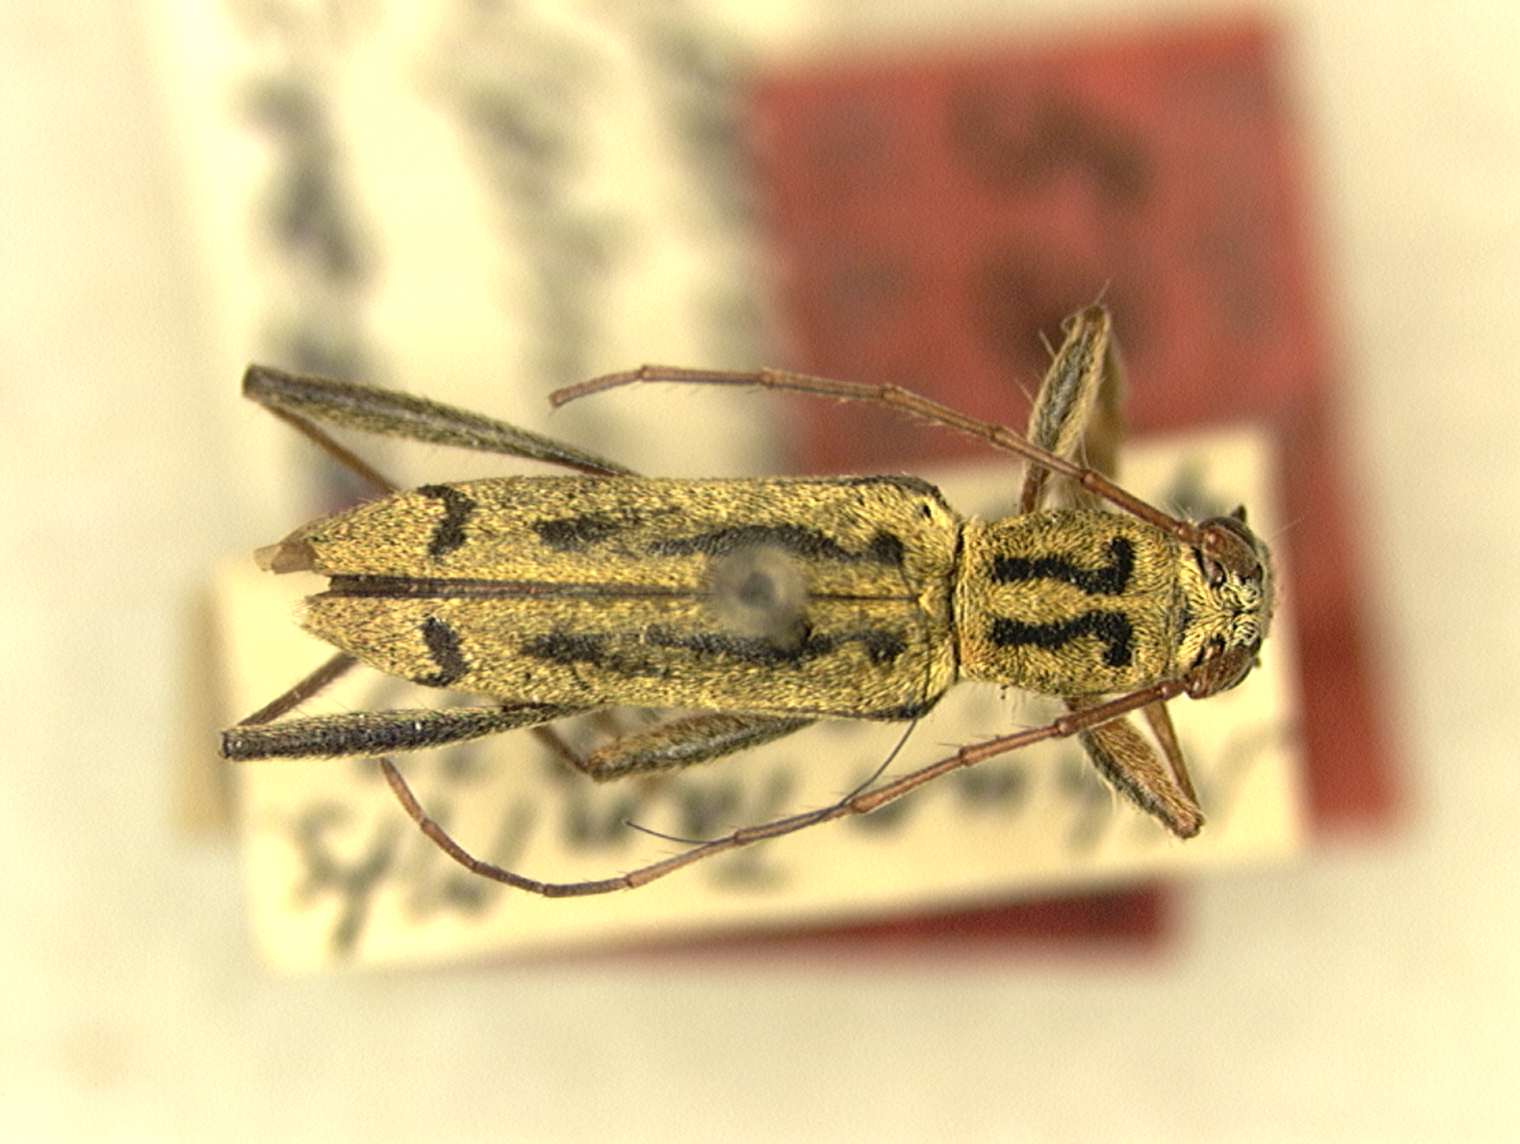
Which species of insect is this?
Rhaphuma sulphurea
